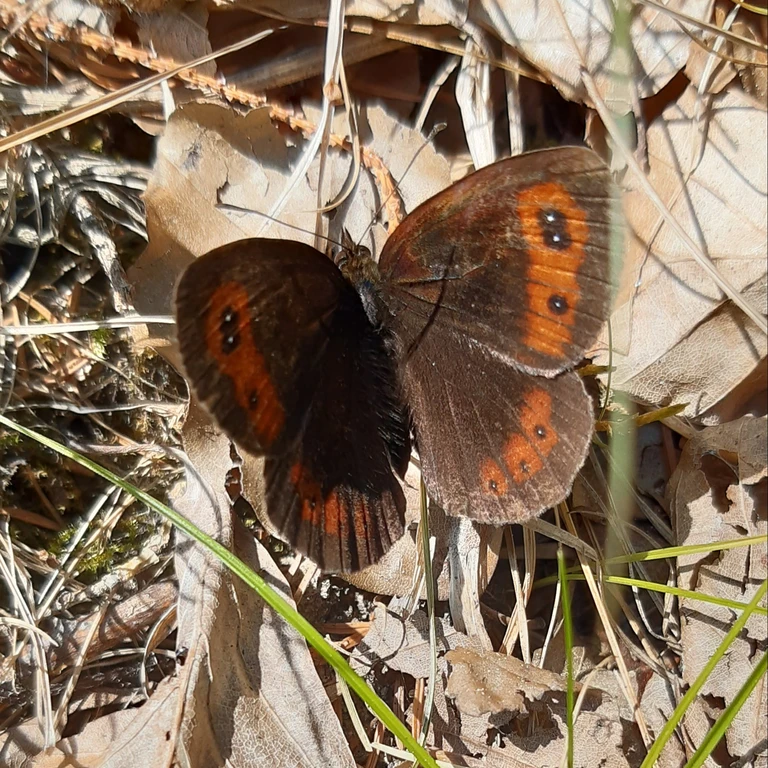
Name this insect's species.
Erebia aethiops
